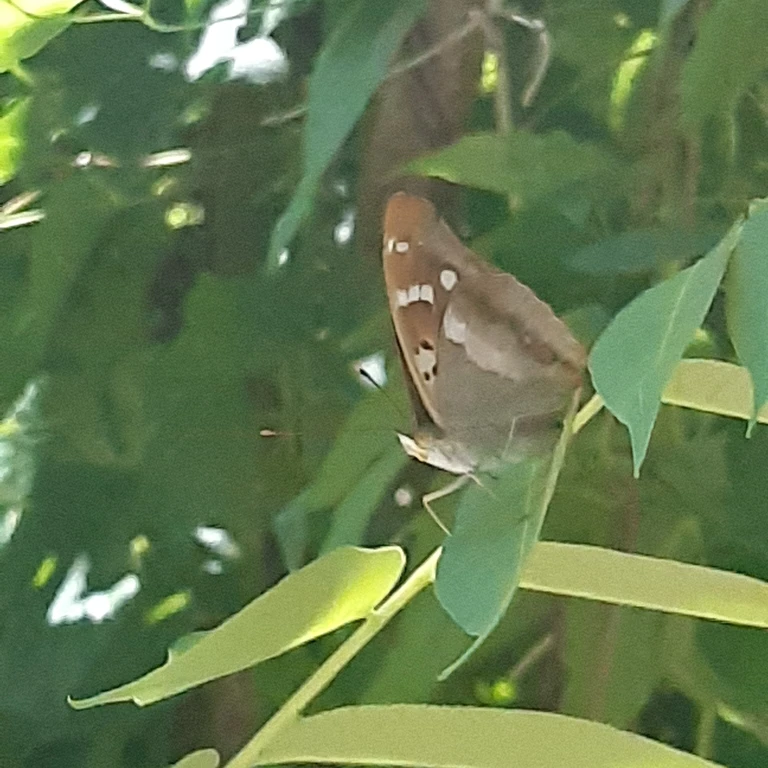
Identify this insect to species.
Apatura ilia
